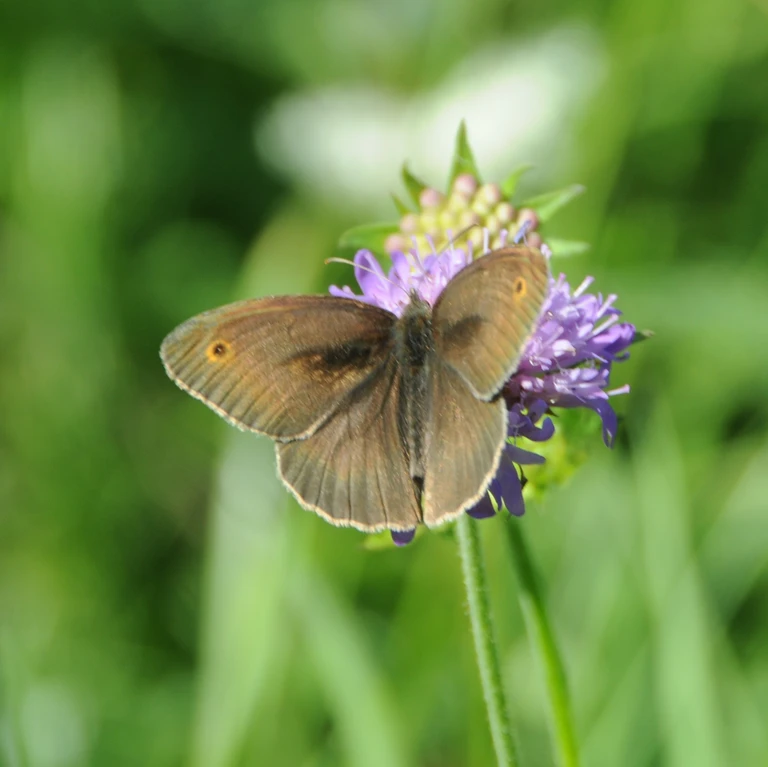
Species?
Maniola jurtina
